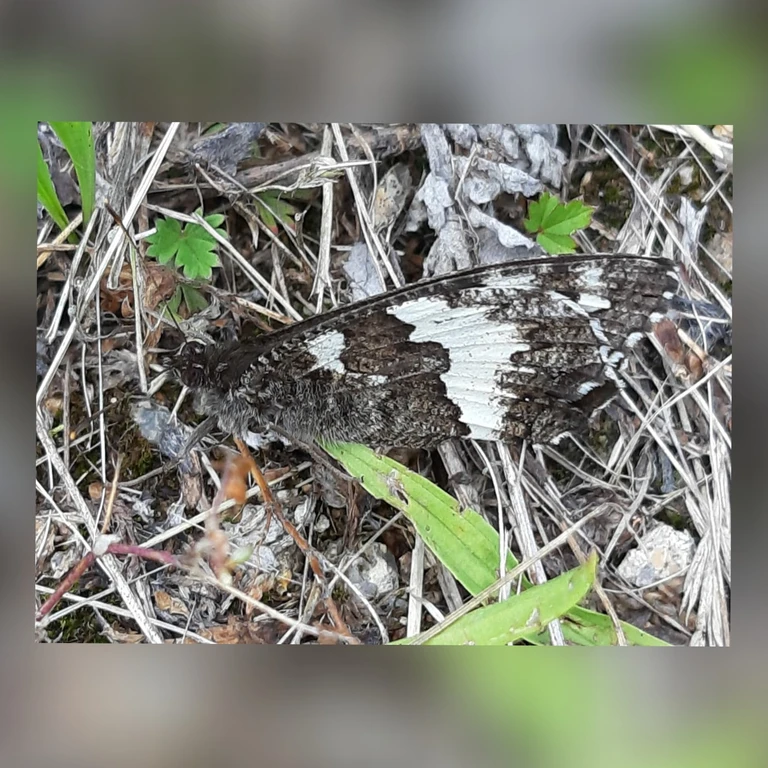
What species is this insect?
Brintesia circe
